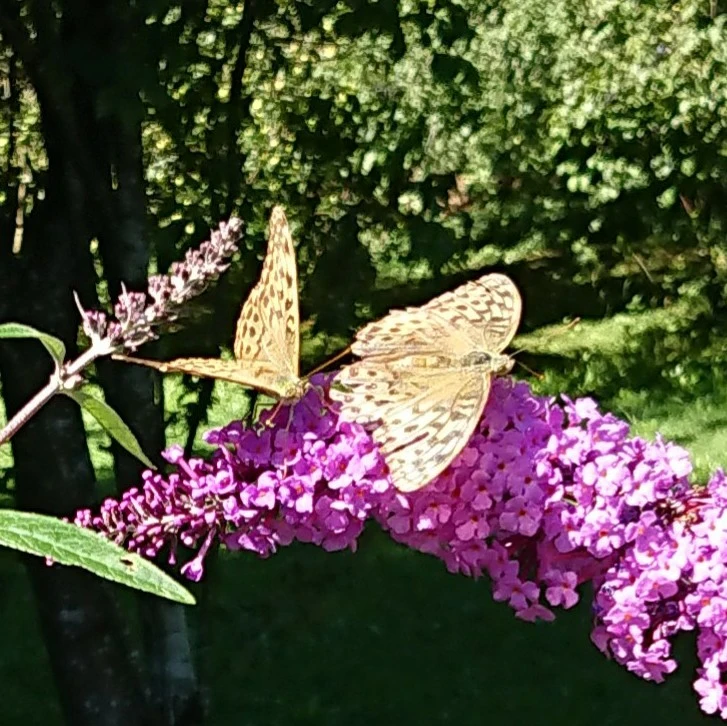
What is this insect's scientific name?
Argynnis paphia
